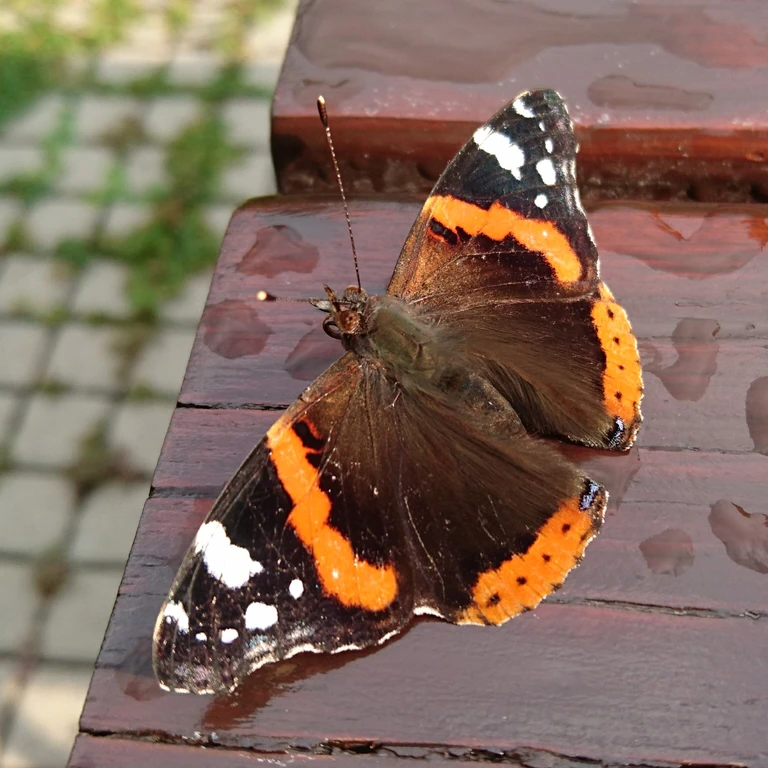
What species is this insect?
Vanessa atalanta
